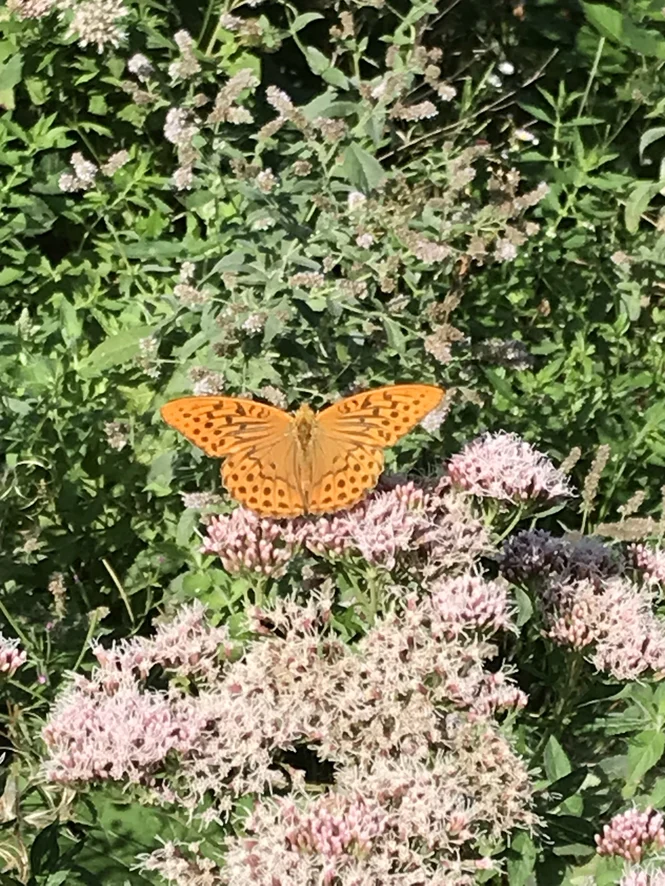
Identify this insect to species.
Argynnis paphia
